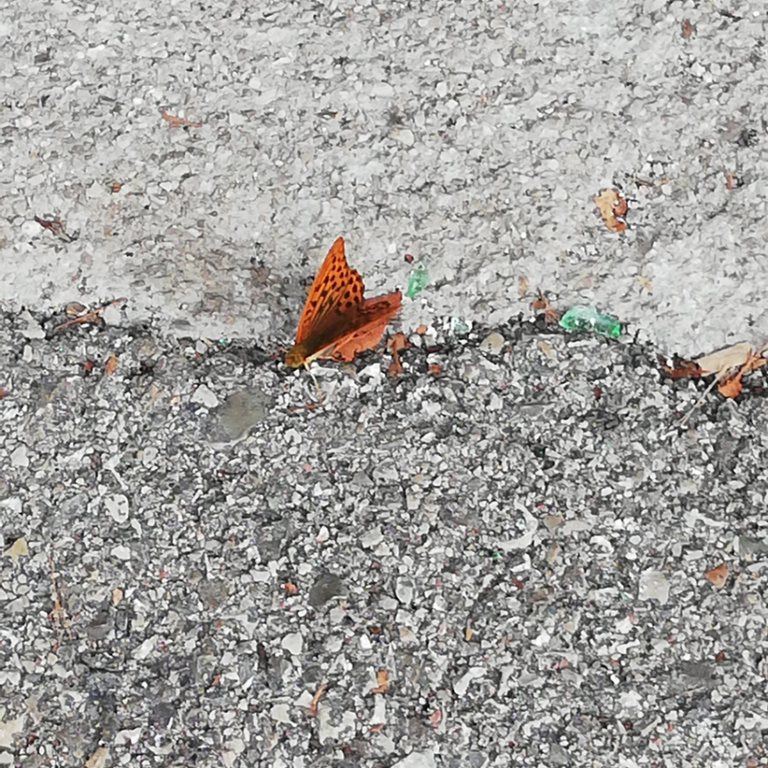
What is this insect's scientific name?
Argynnis paphia
